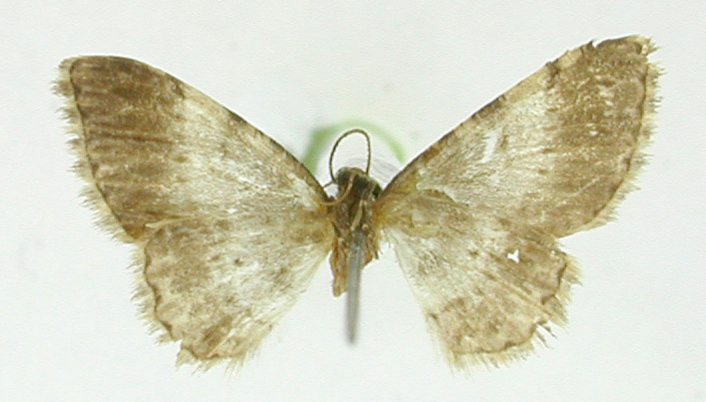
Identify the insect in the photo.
Physocleora semirufa
